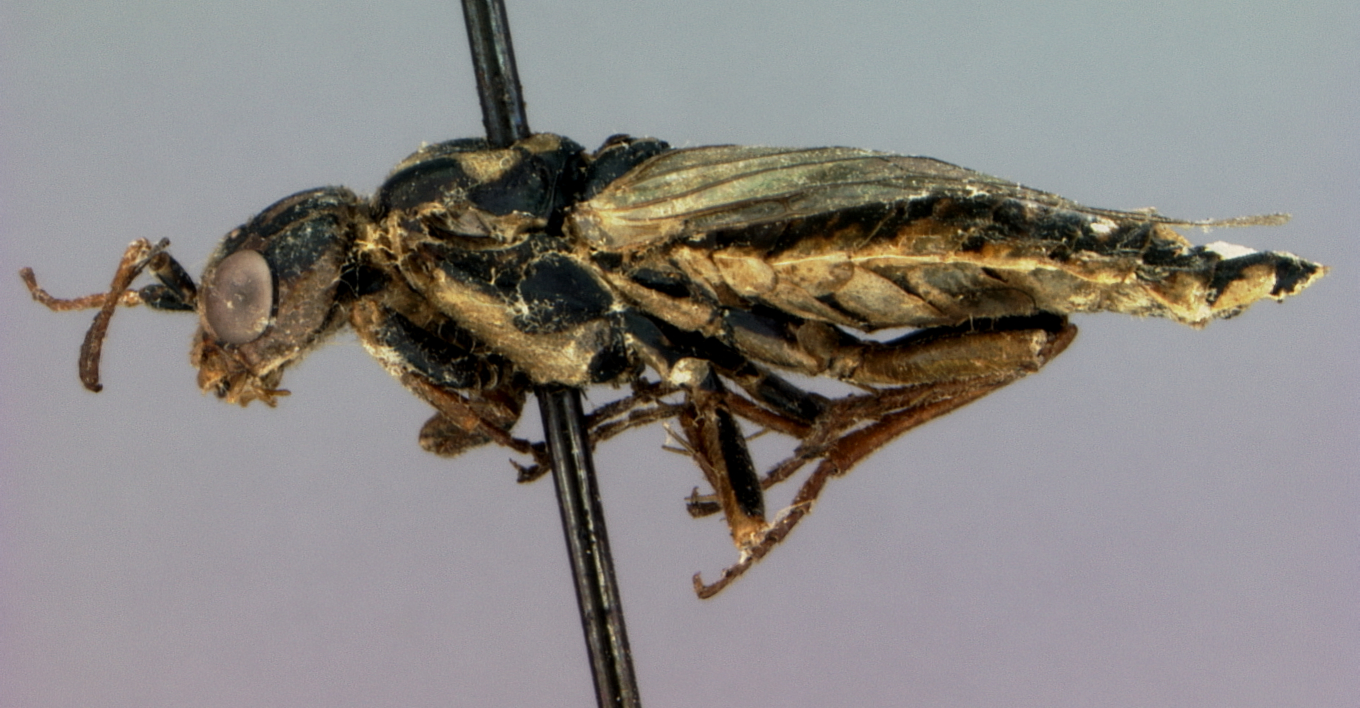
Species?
Acantholyda pini
